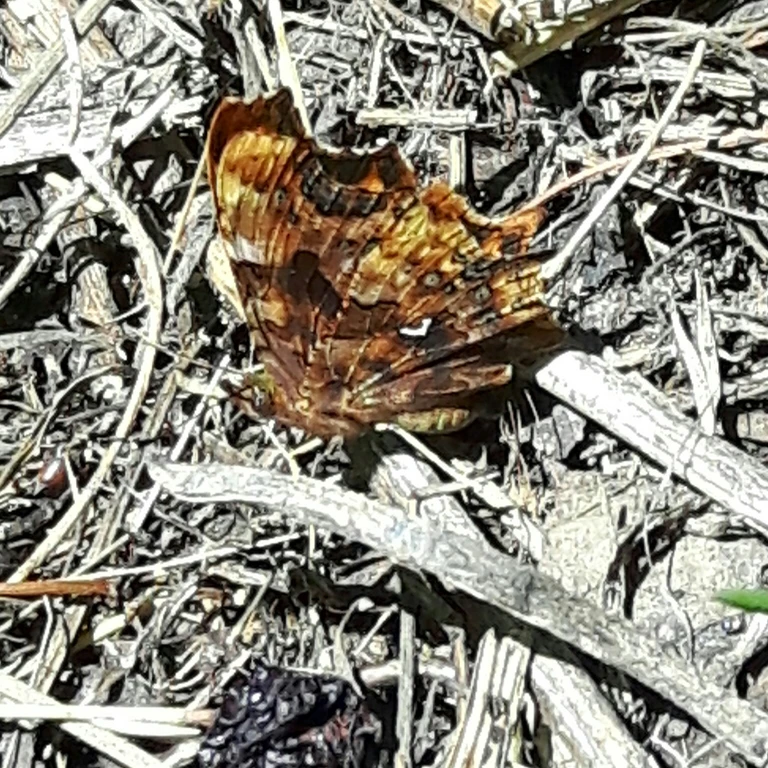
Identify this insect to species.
Polygonia c-album
